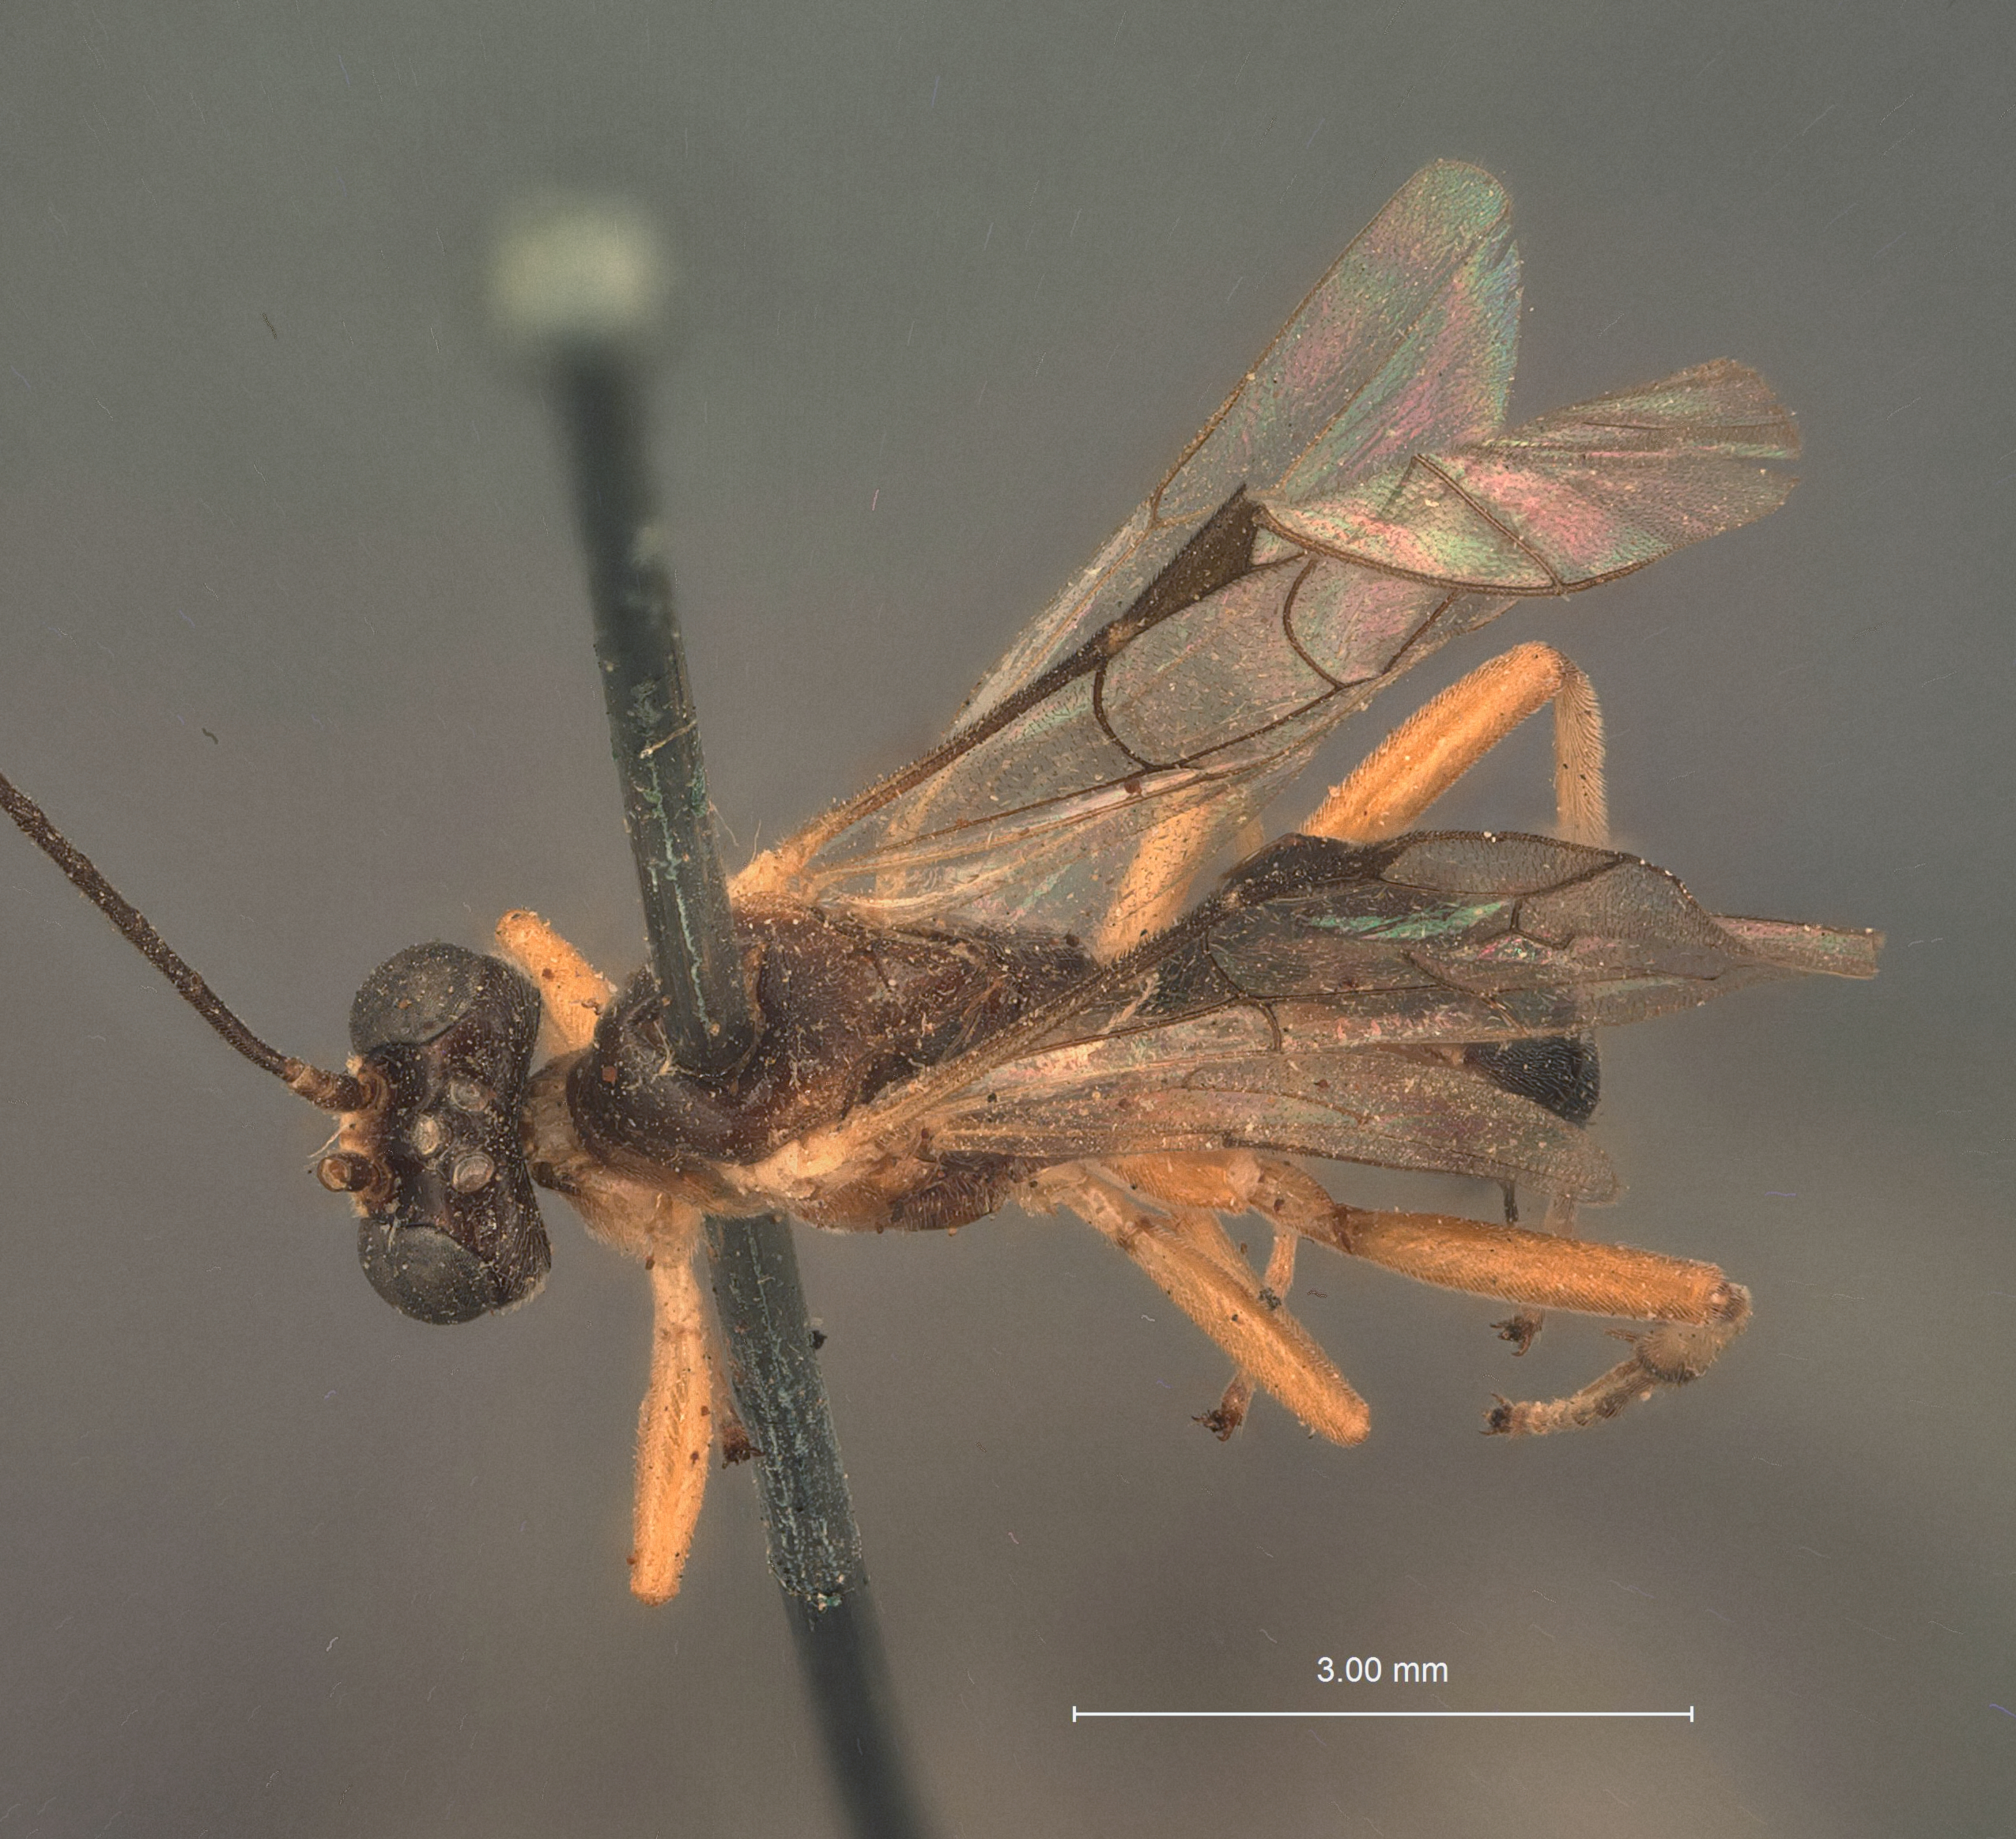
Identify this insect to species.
Astiphromma pectoralis
